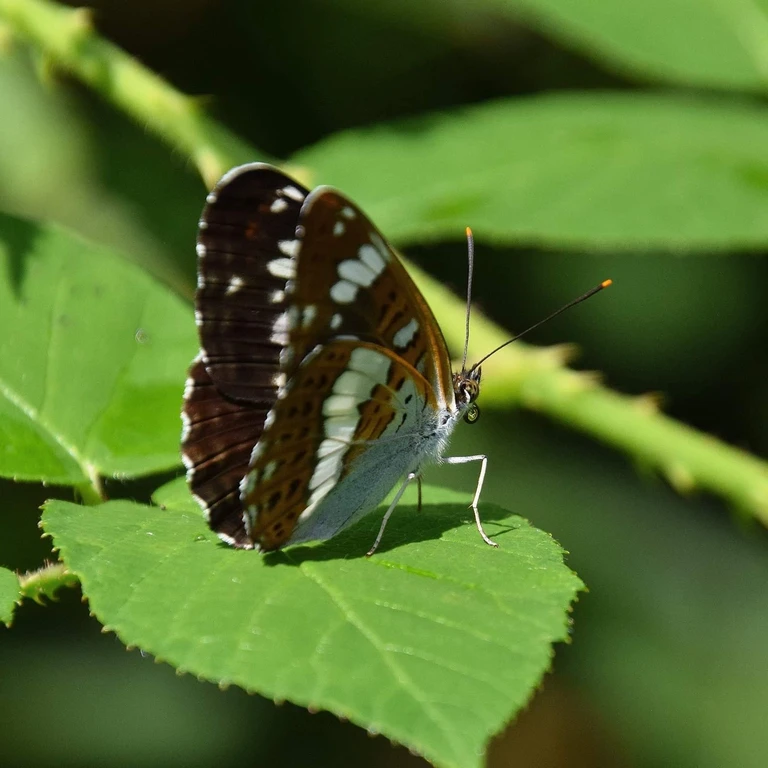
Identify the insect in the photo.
Limenitis camilla (also Ladoga camilla)
